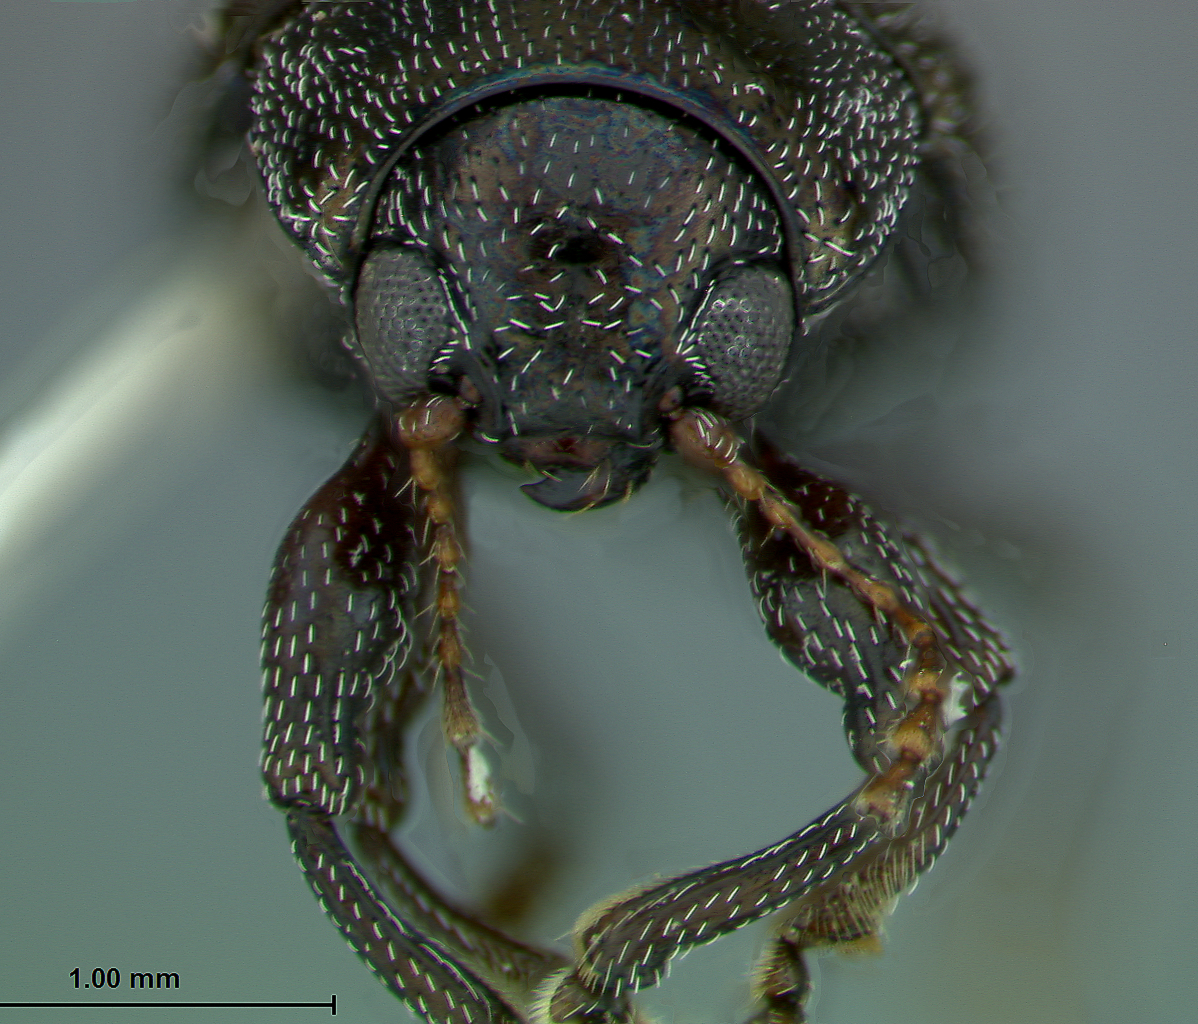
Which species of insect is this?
Chalcosicya crotonis
